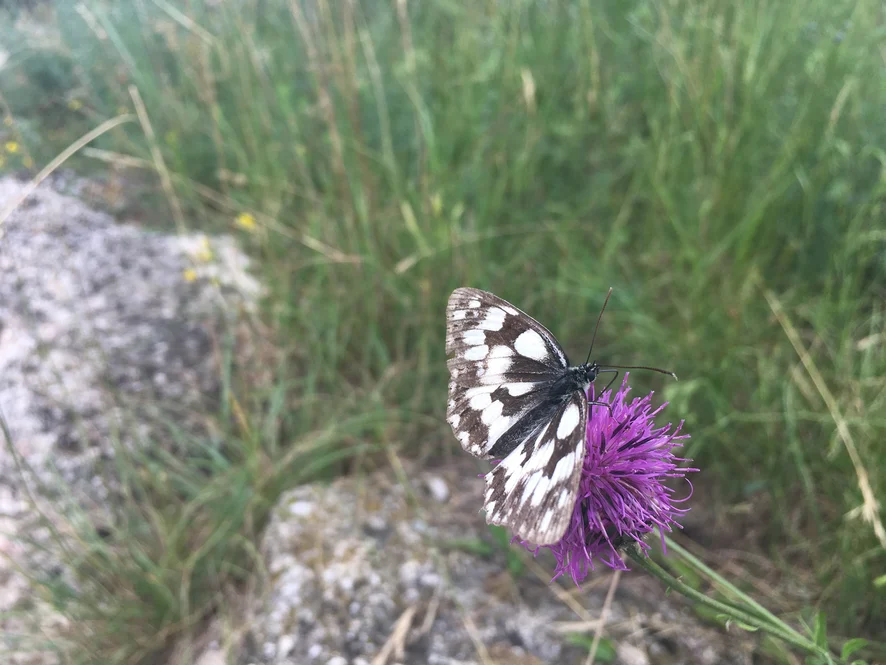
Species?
Melanargia galathea
